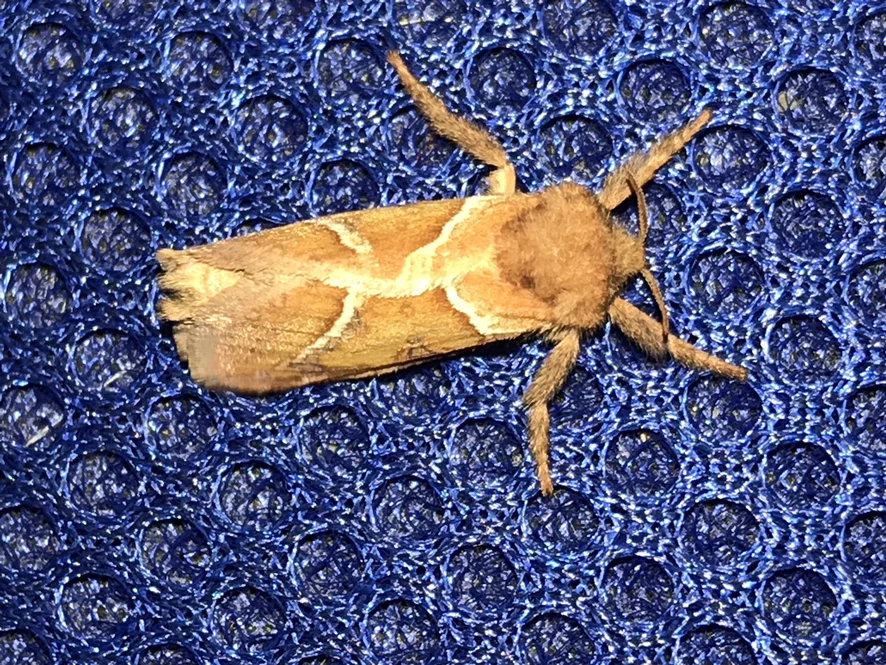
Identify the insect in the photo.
Triodia sylvina
